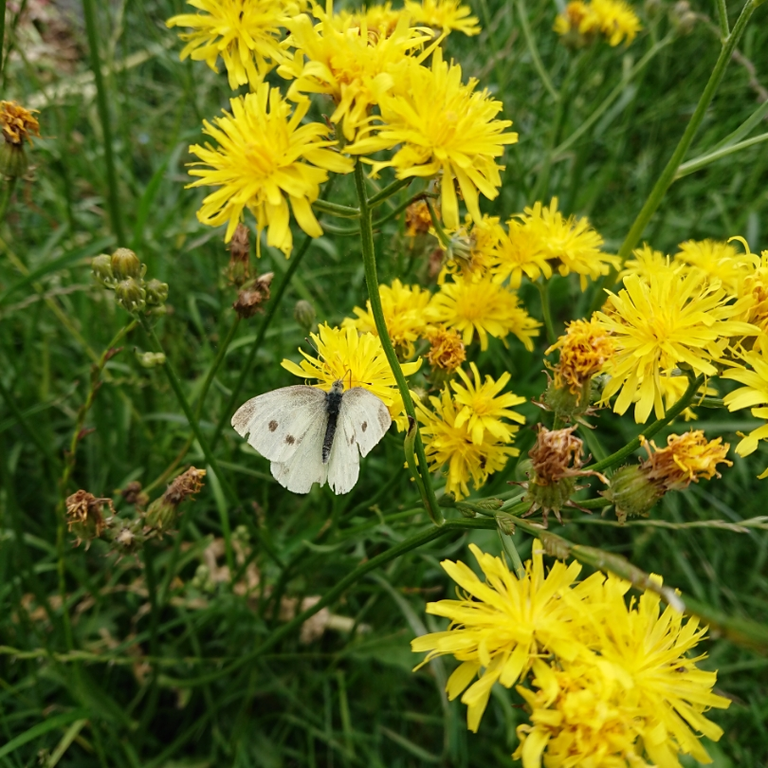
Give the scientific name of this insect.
Pieris rapae
